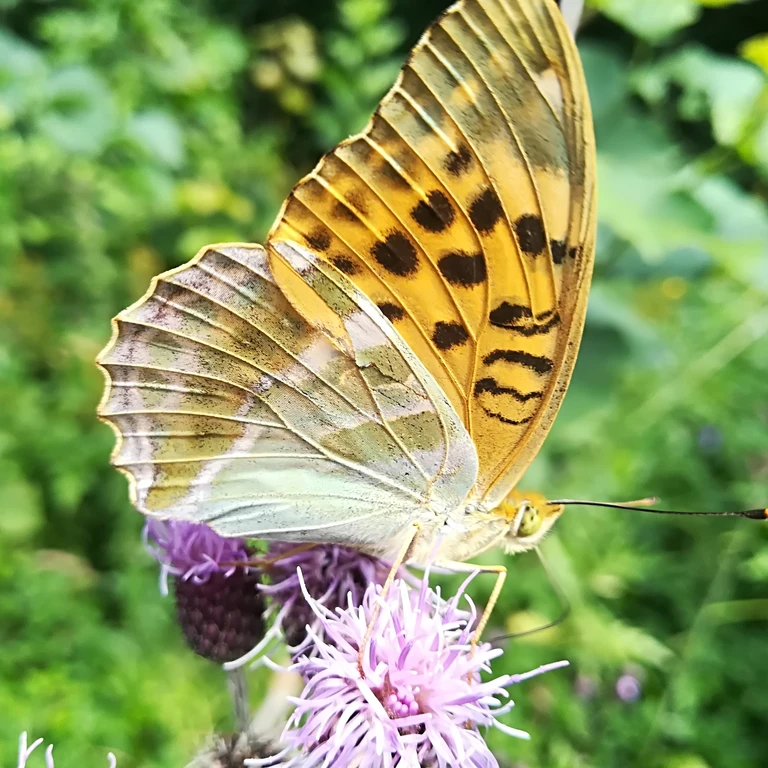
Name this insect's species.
Argynnis paphia
